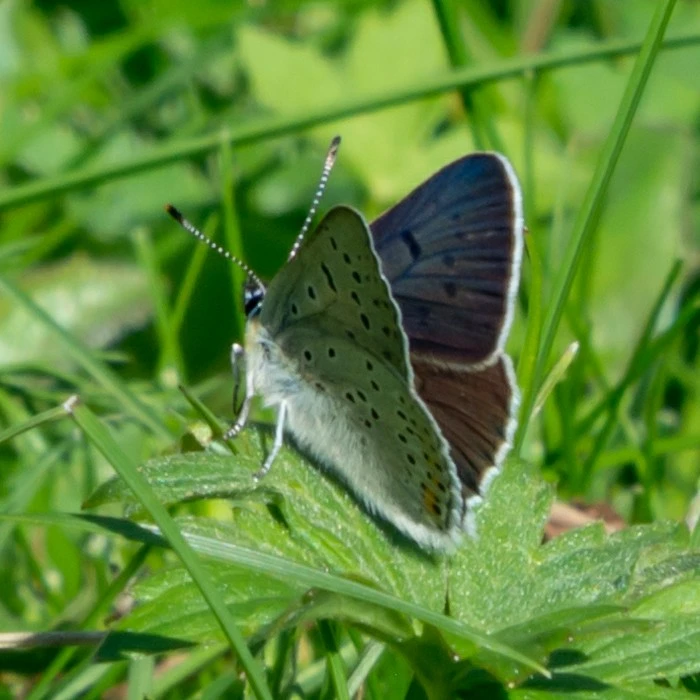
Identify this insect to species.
Lycaena tityrus (also Loweia tityrus)
